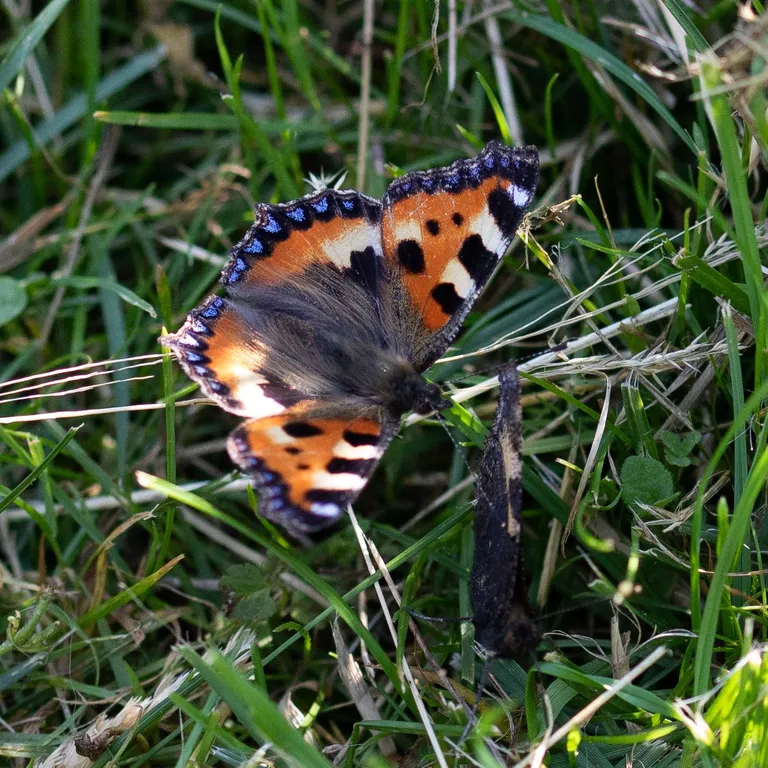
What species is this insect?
Aglais urticae
